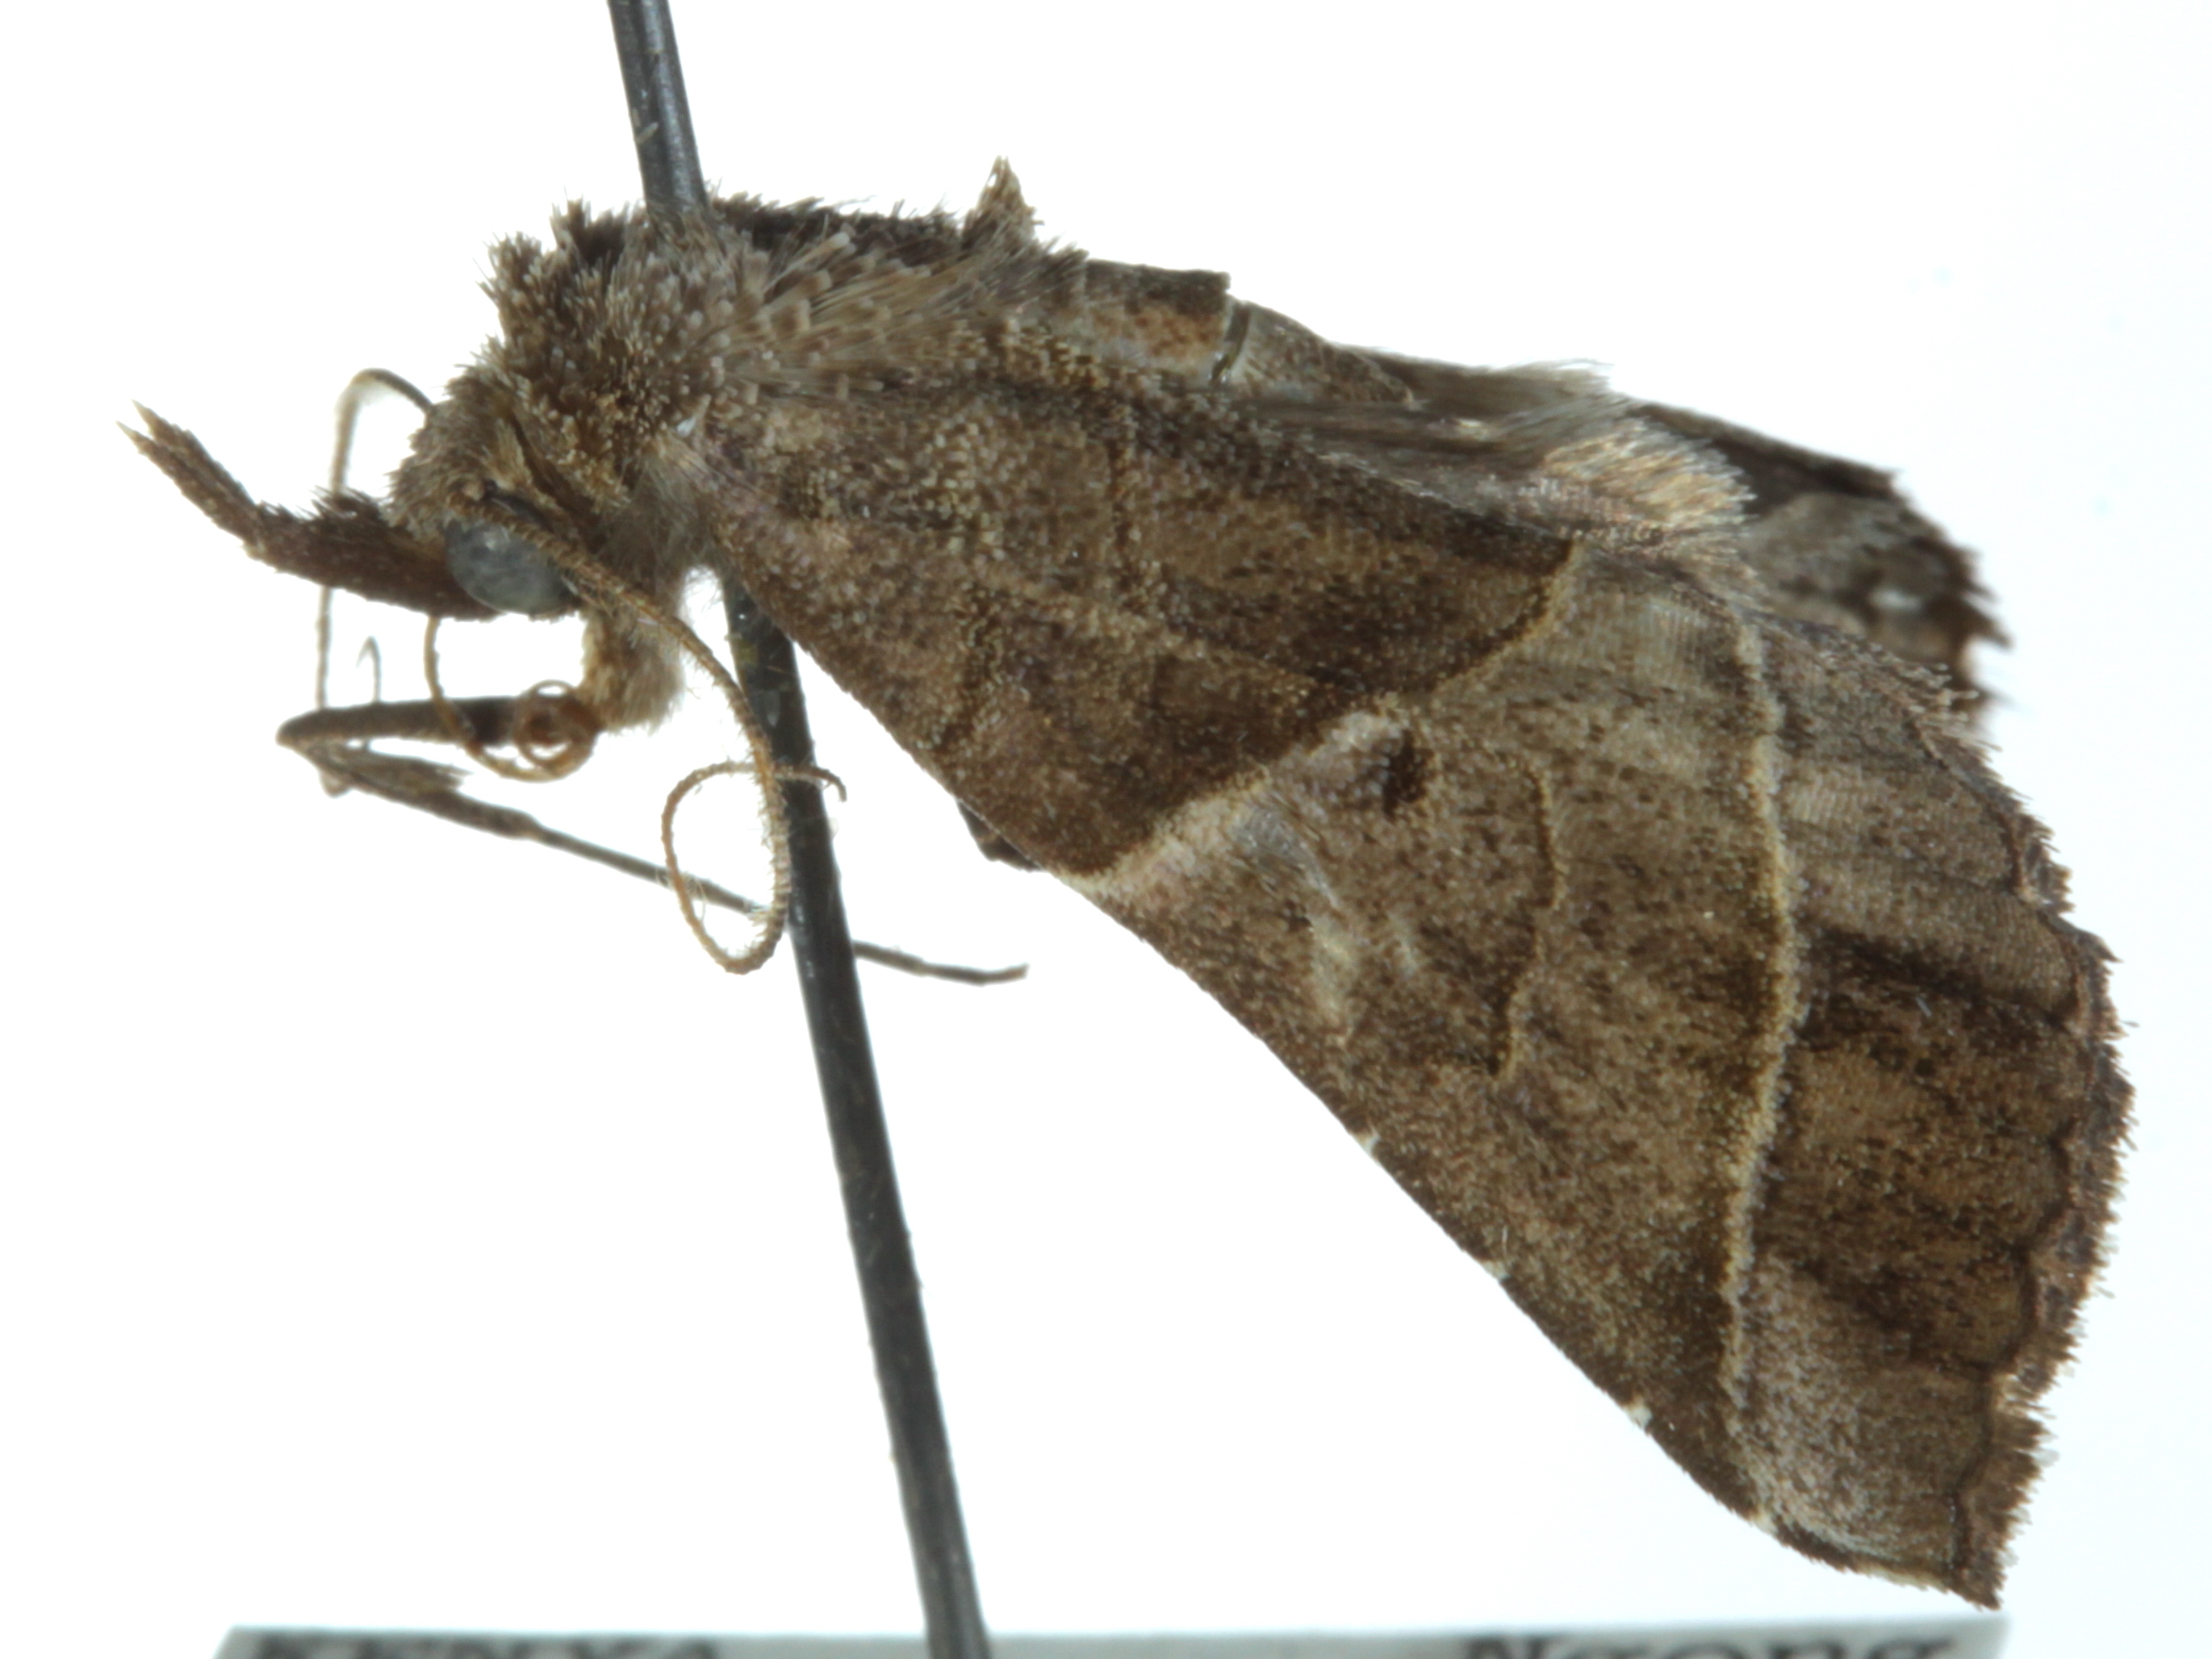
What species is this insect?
Radara prunescens
